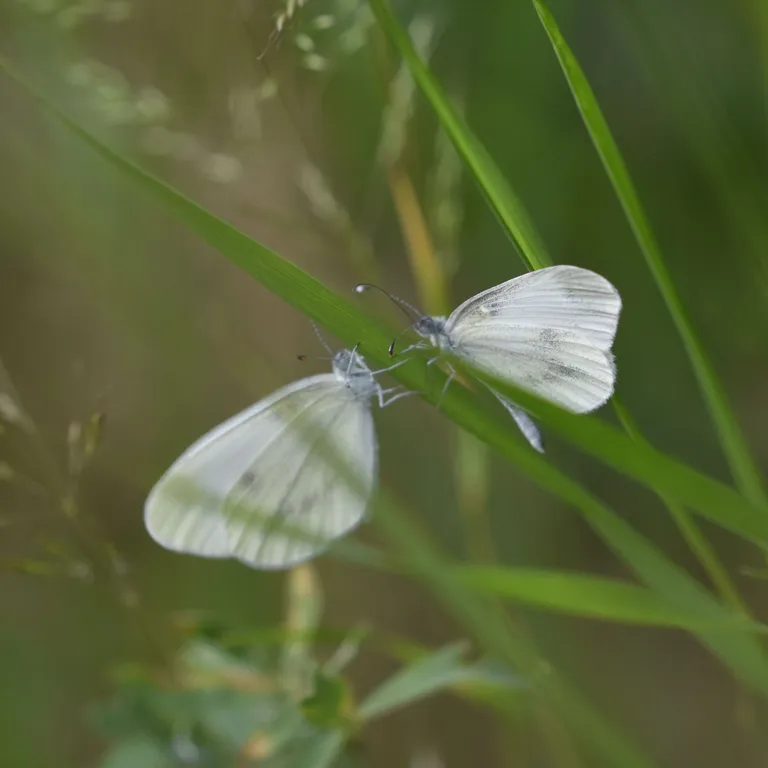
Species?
Leptidea sinapis/juvernica
